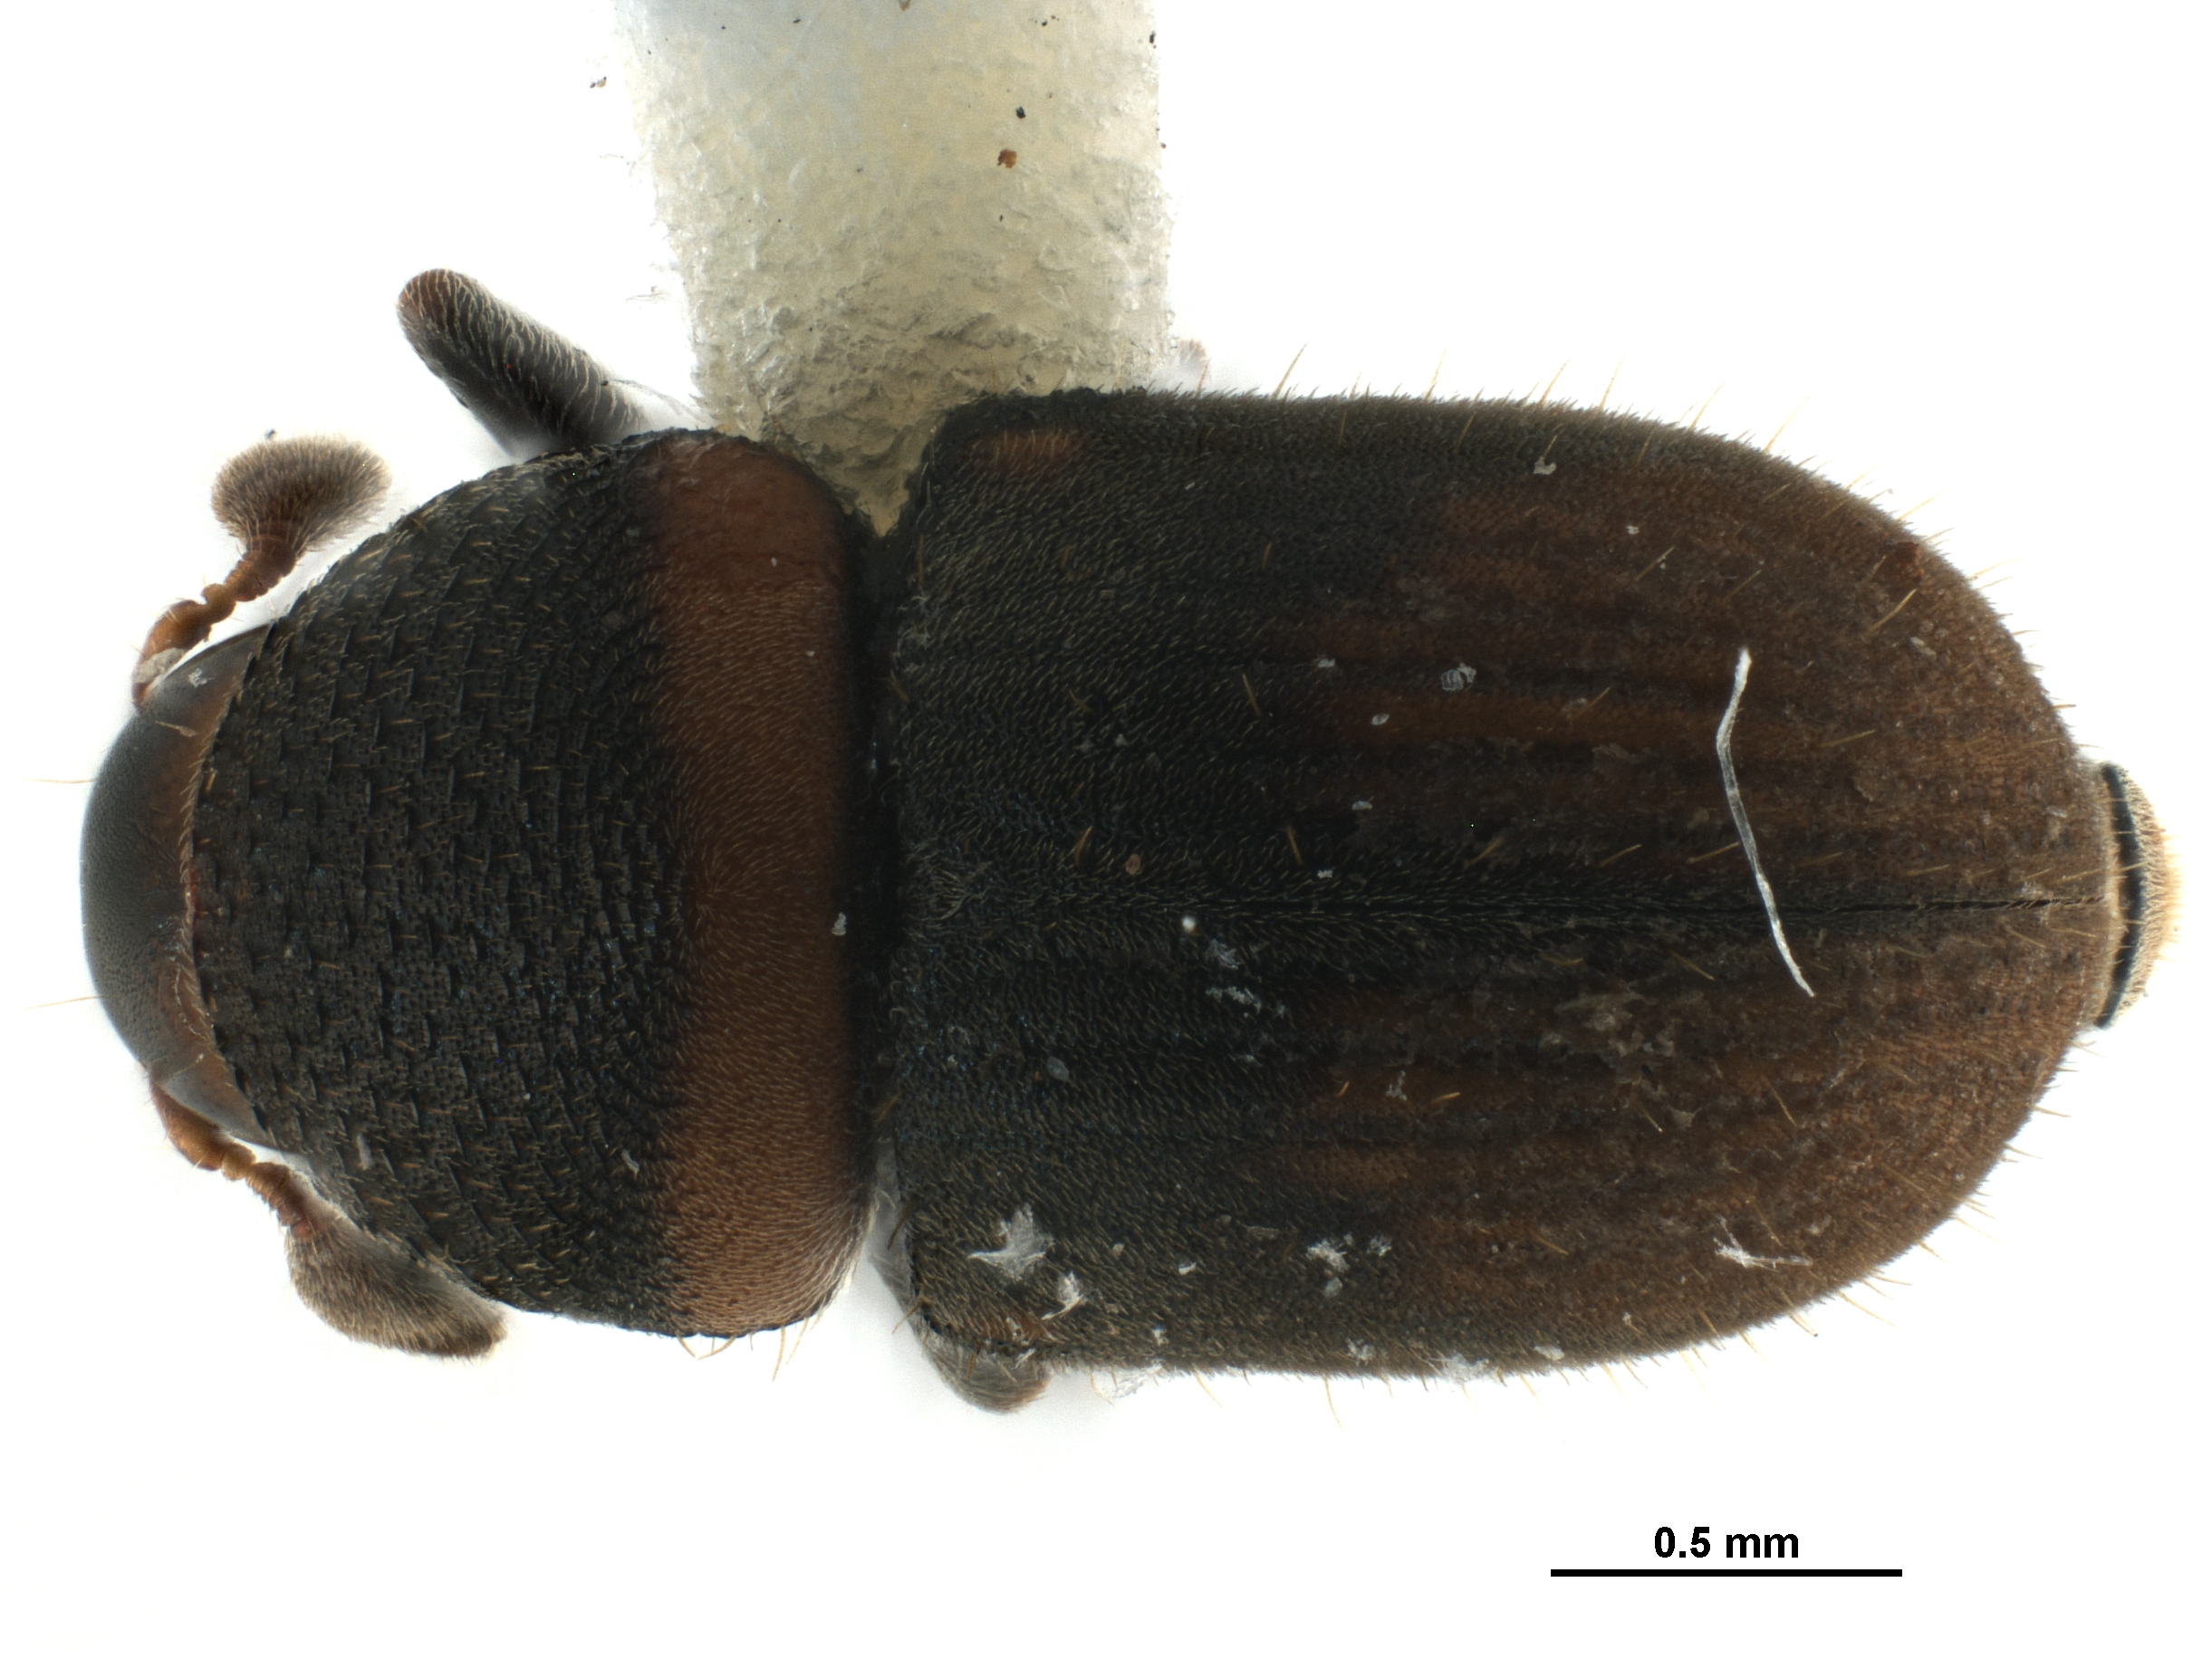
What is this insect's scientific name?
Gymnochilus consocius
